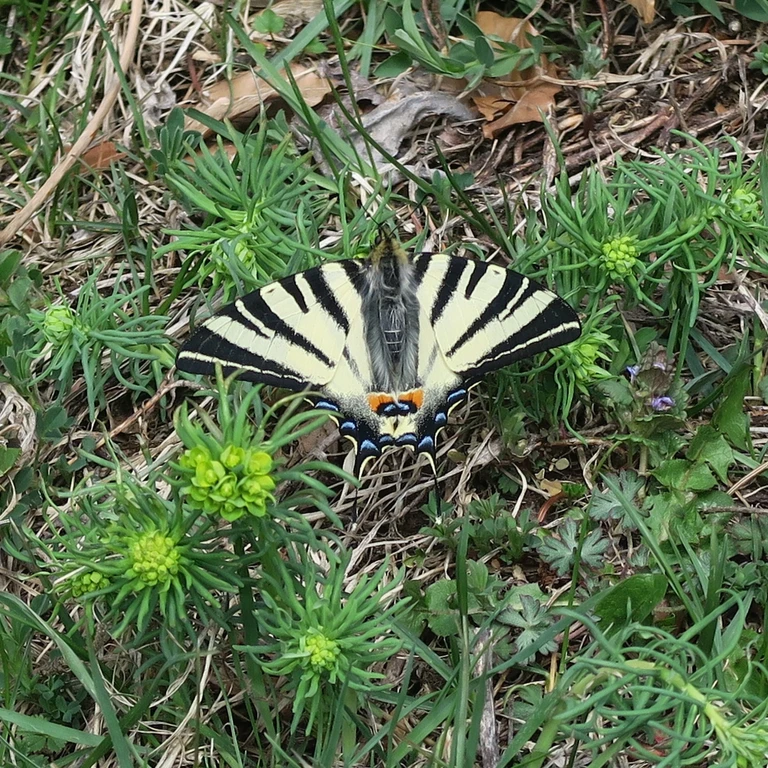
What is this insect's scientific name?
Iphiclides podalirius
